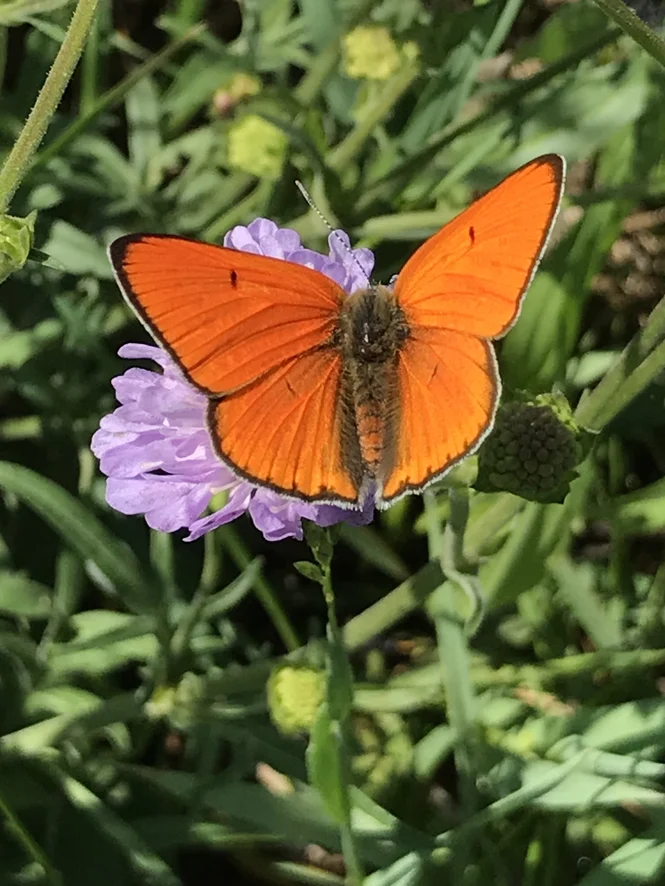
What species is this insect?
Lycaena dispar
